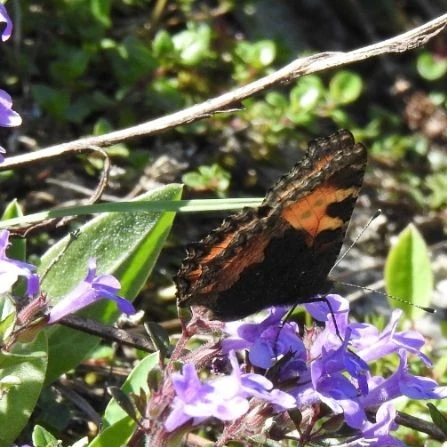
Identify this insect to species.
Aglais urticae
